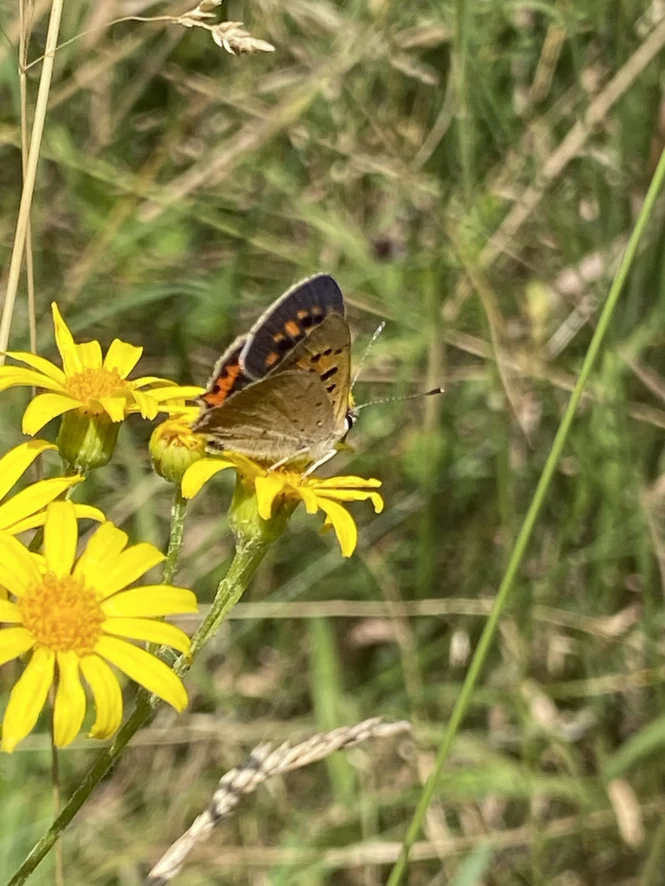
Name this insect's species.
Lycaena phlaeas
